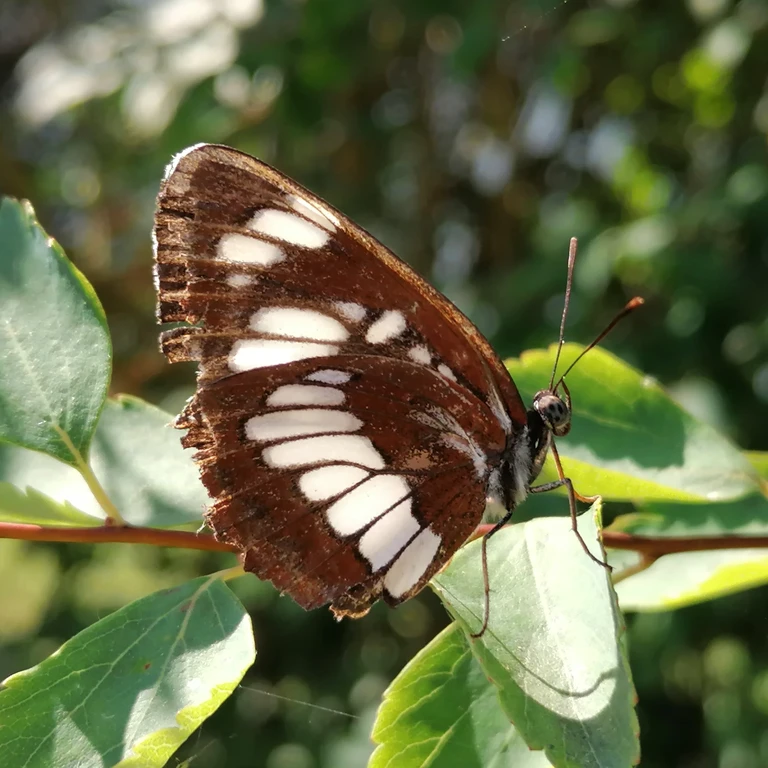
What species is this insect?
Neptis rivularis
